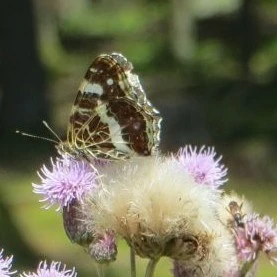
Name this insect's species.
Araschnia levana
